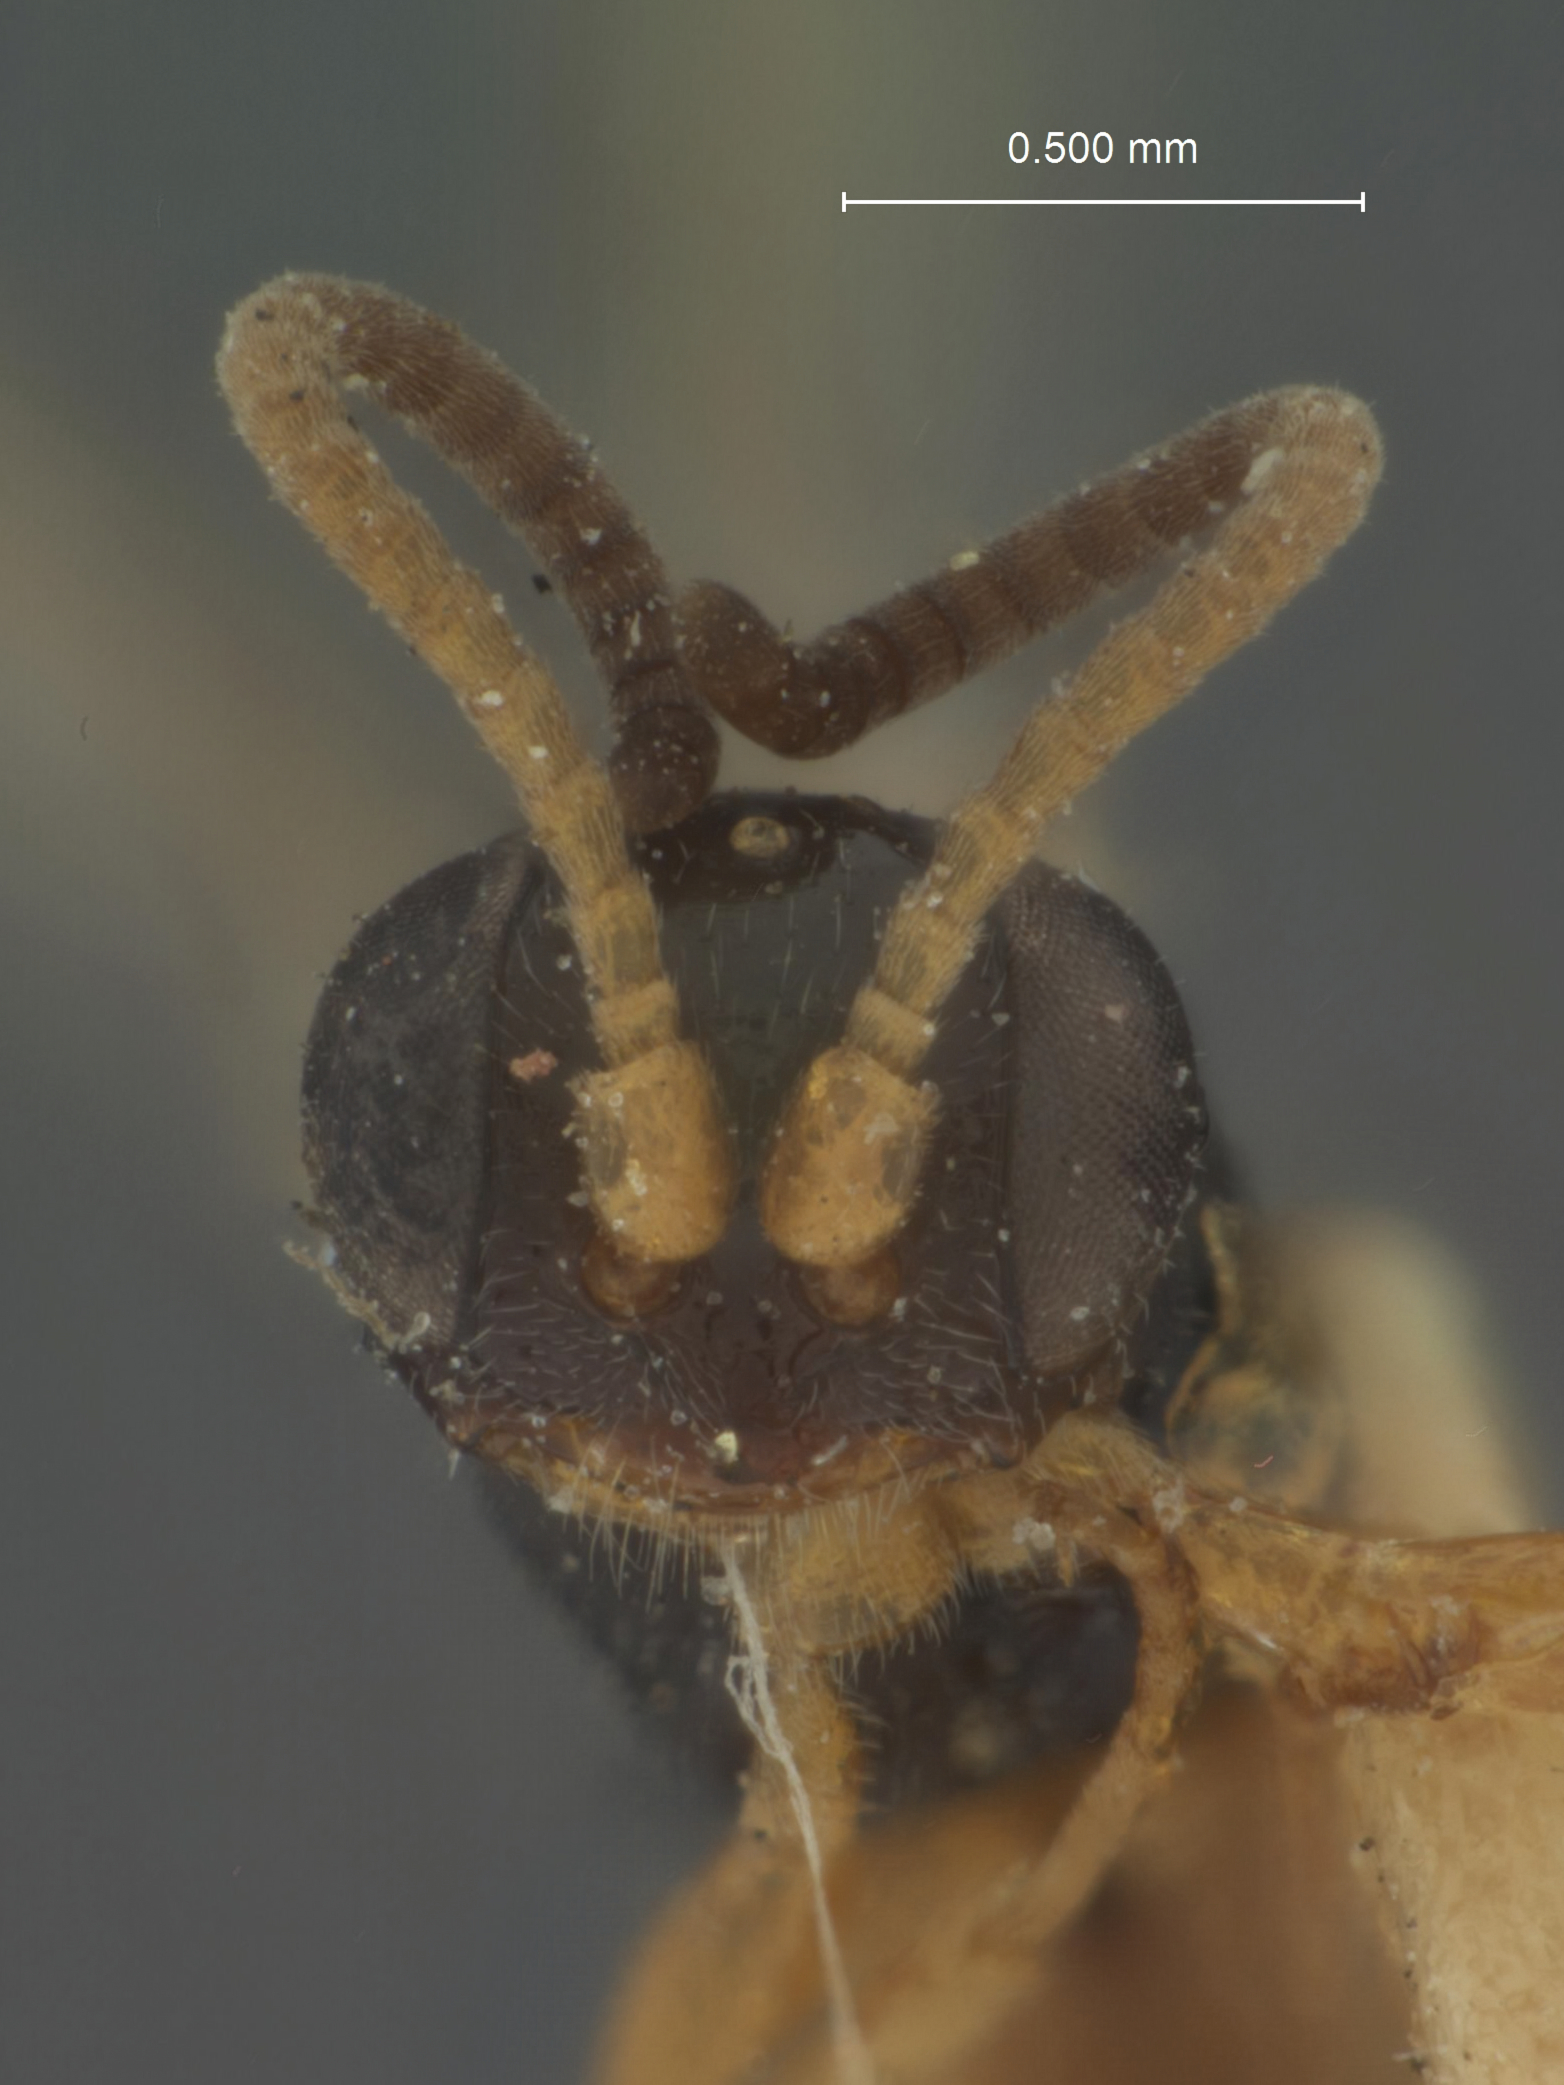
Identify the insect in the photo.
Paheogenes hemiteloides
